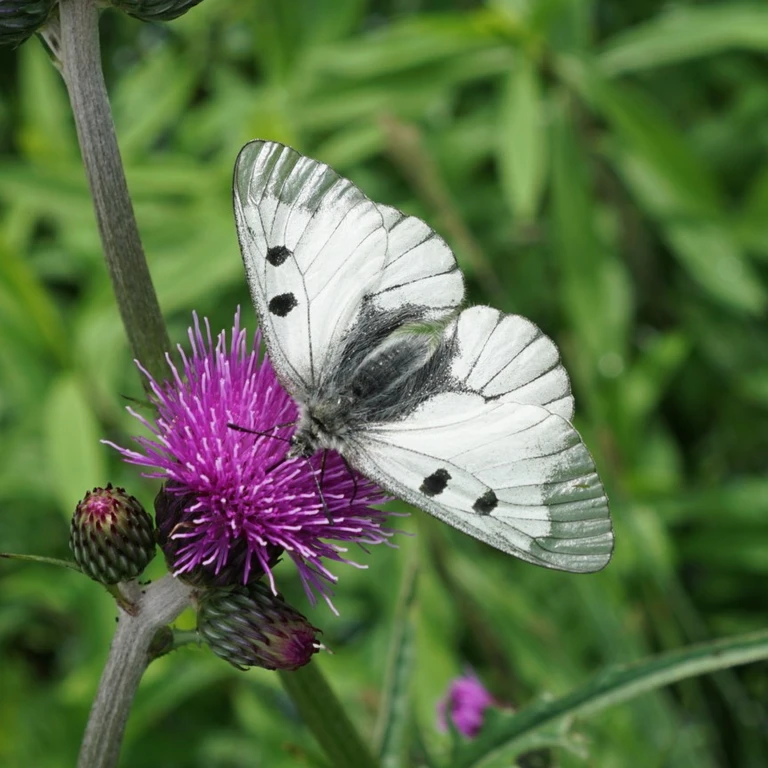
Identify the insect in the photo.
Parnassius mnemosyne
